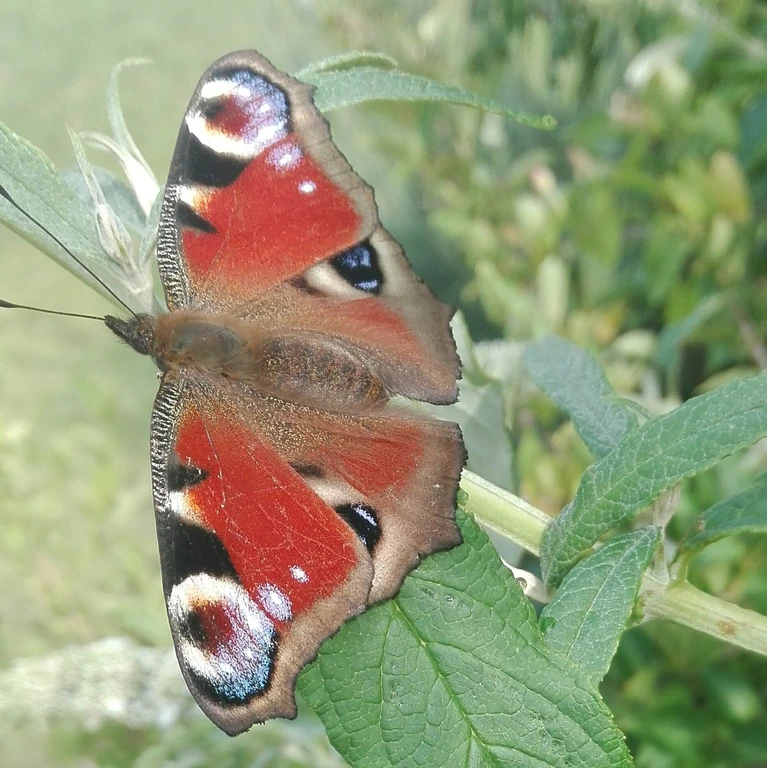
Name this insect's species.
Aglais io
